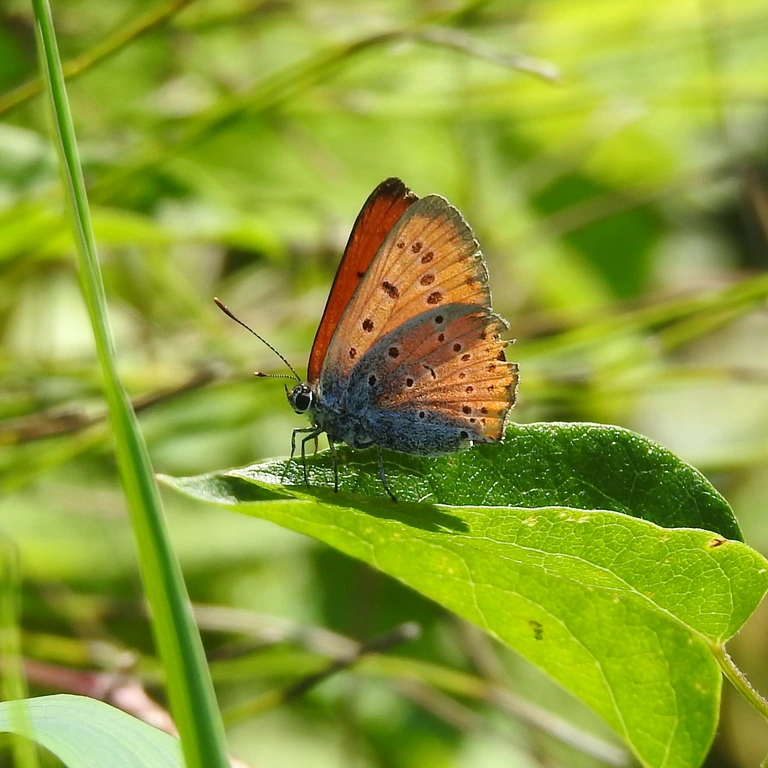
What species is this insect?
Lycaena dispar
